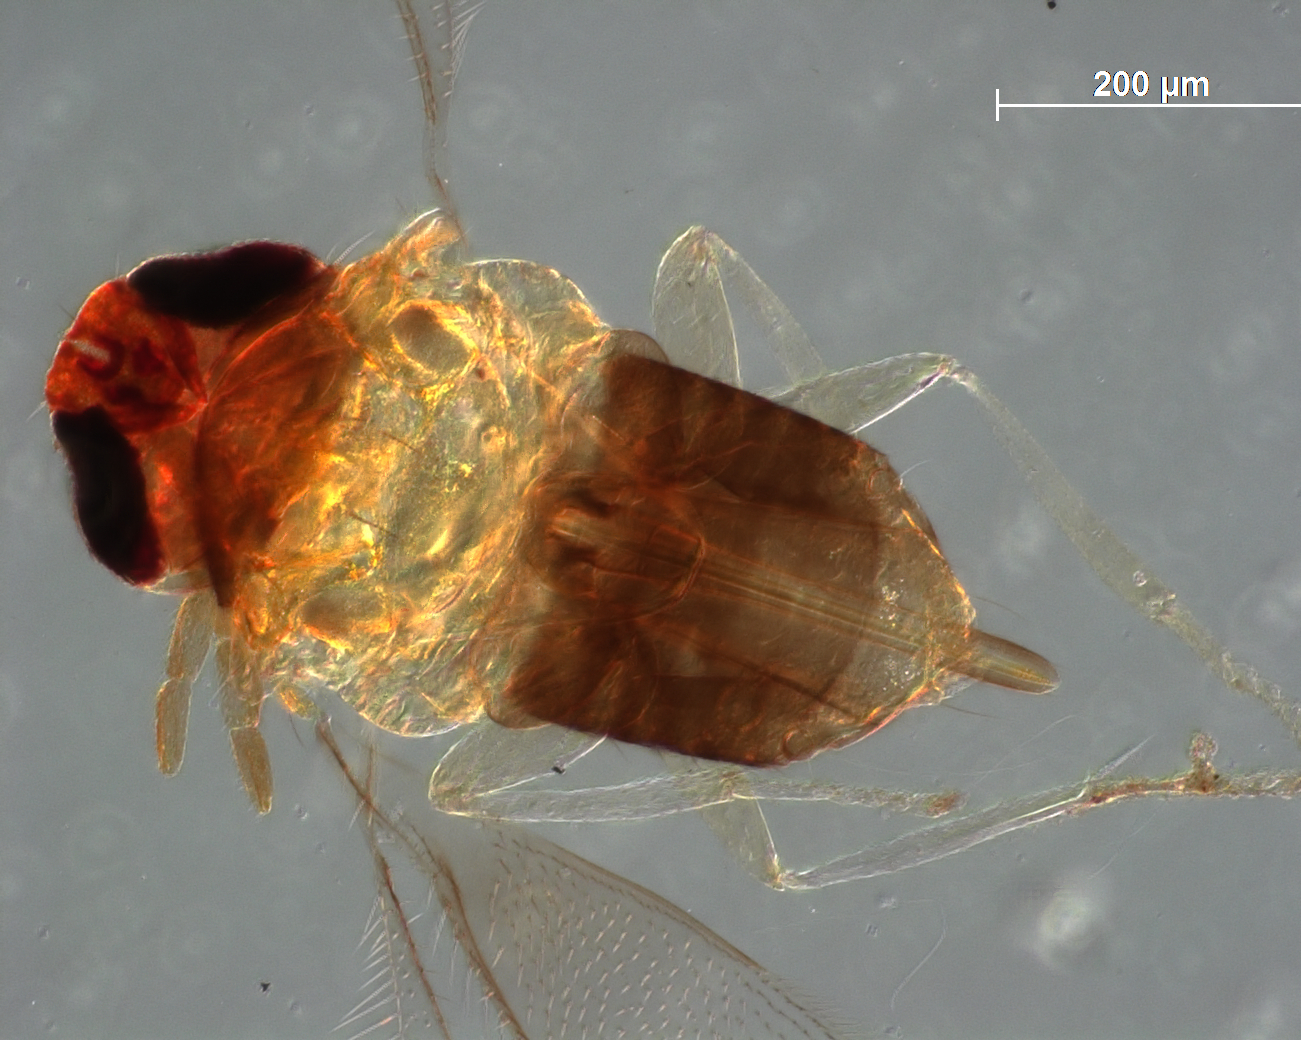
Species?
Physcus stanfordi
